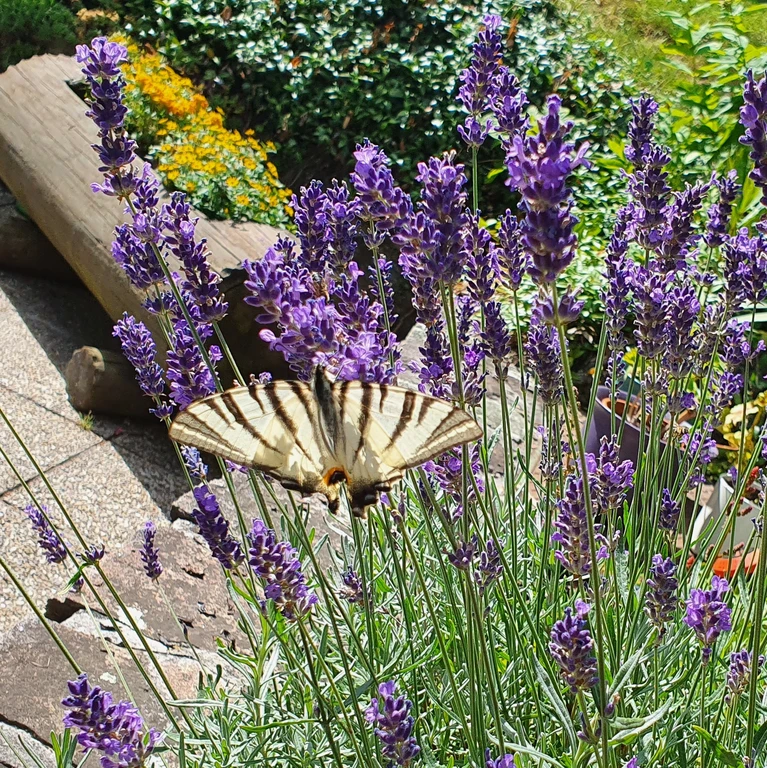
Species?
Iphiclides podalirius
